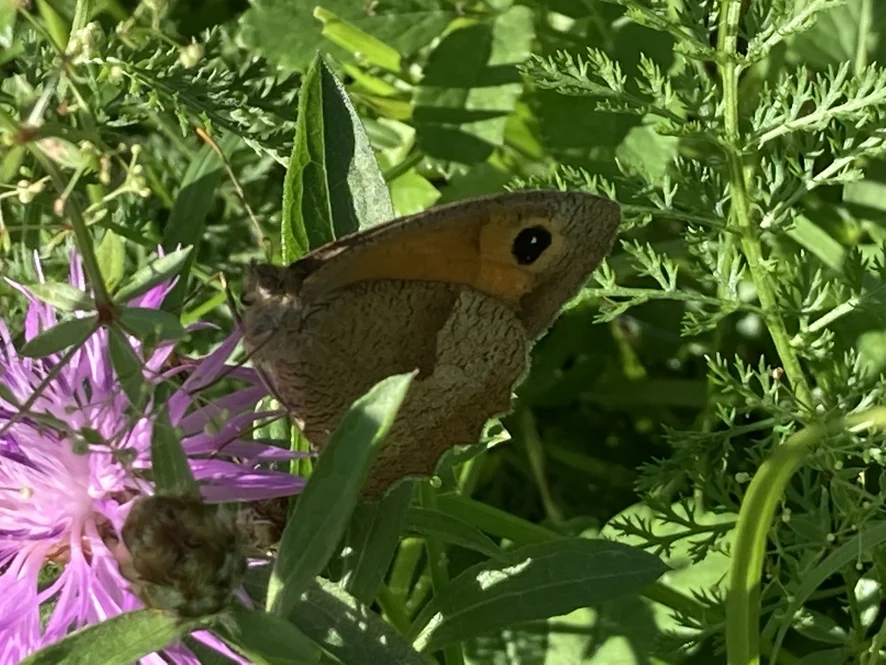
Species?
Maniola jurtina
